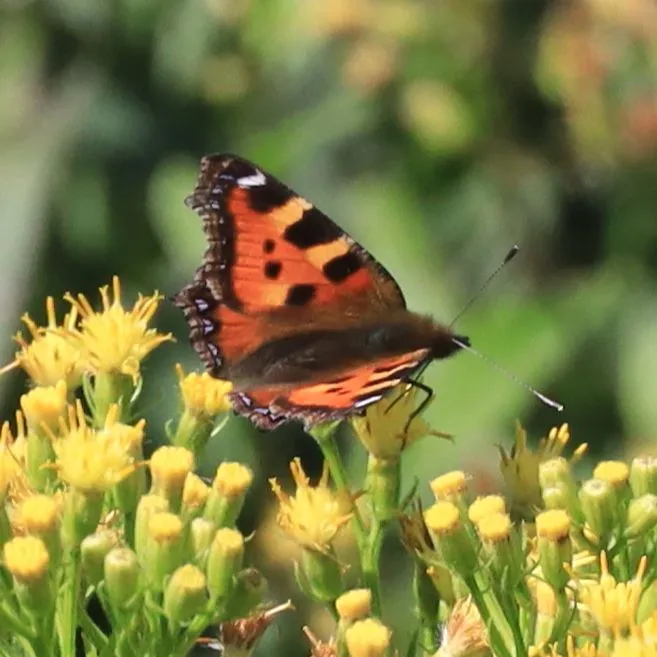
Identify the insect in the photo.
Aglais urticae
